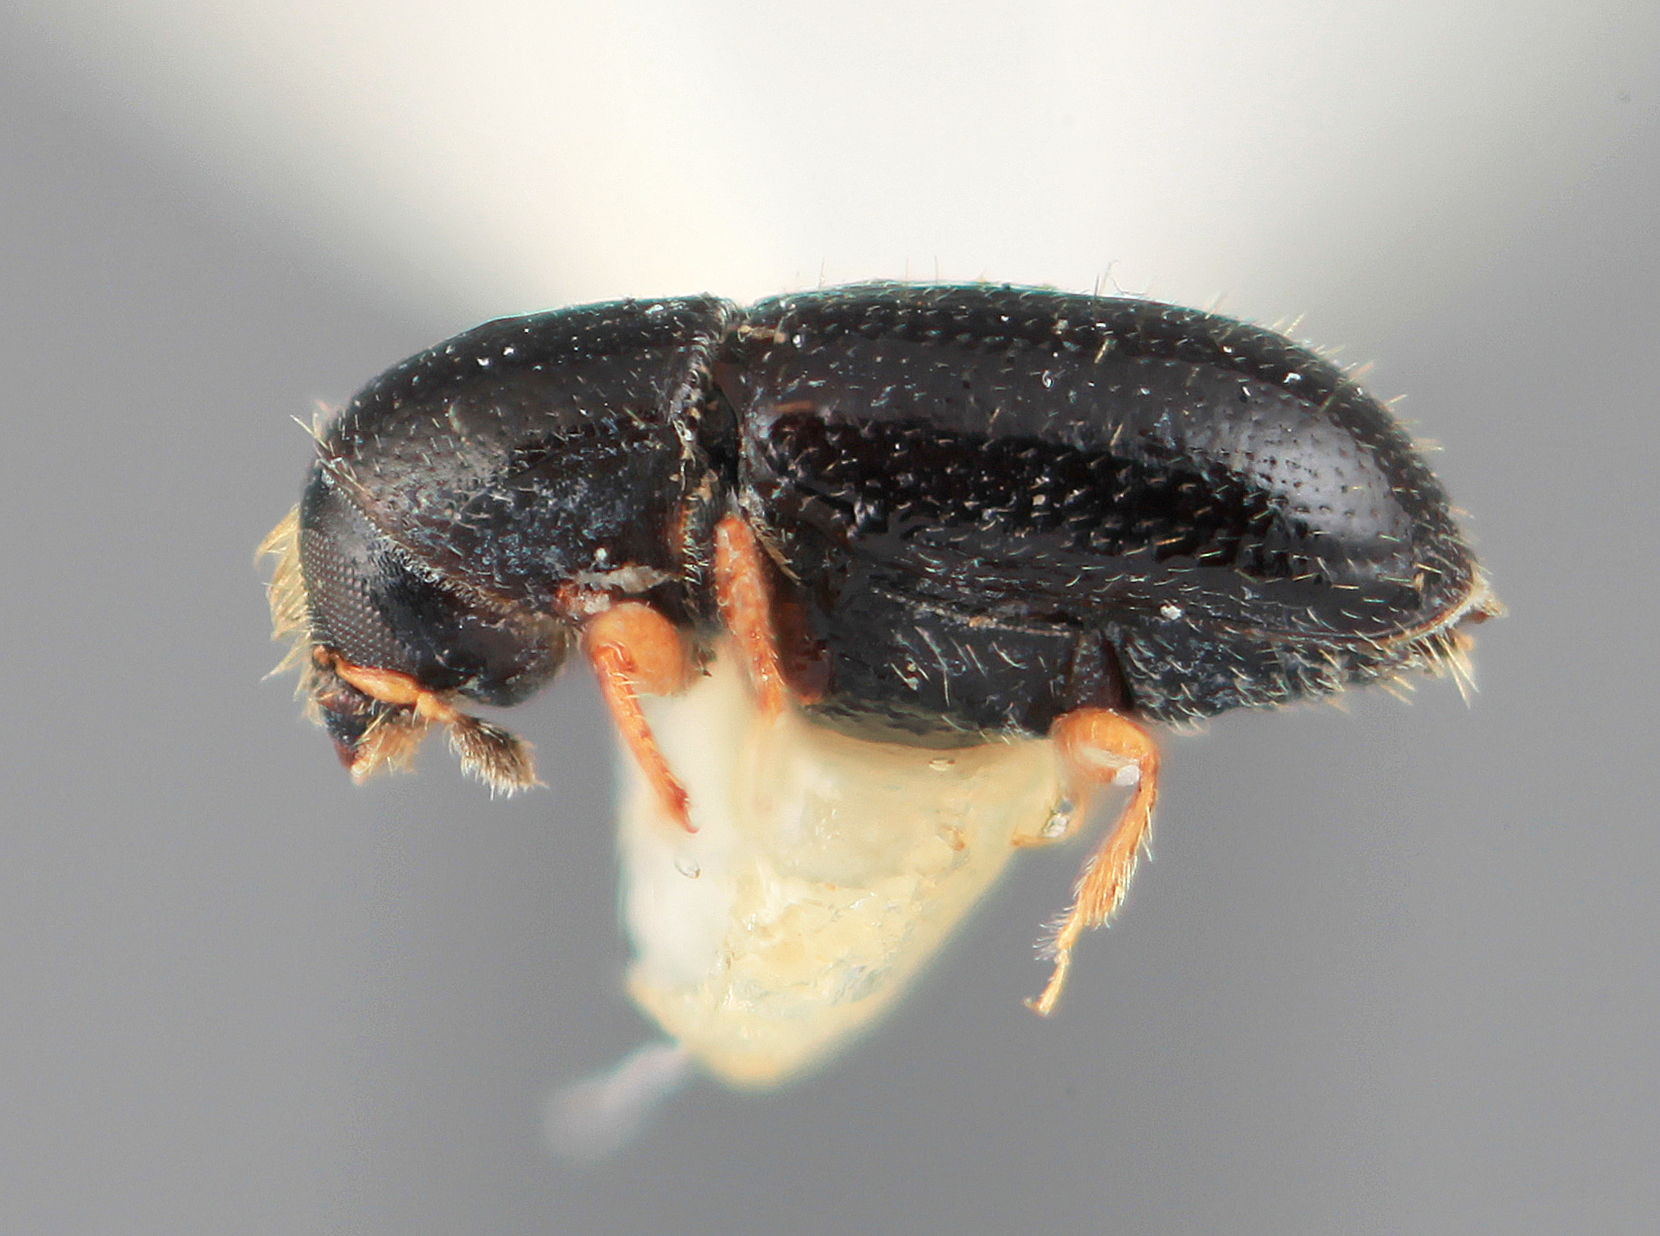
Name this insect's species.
Scolytodes clusiavorus
